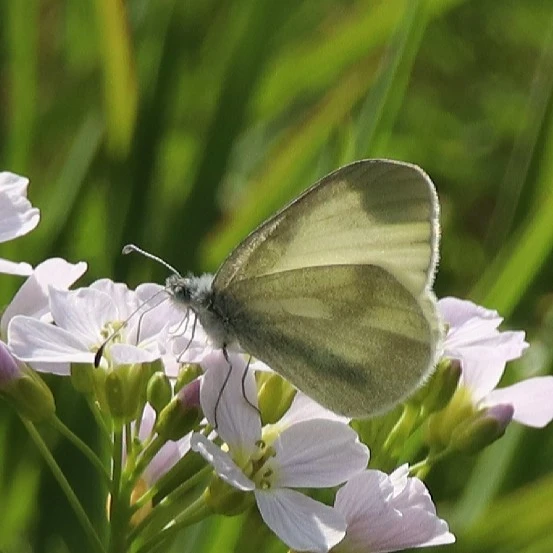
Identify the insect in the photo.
Leptidea sinapis/juvernica
